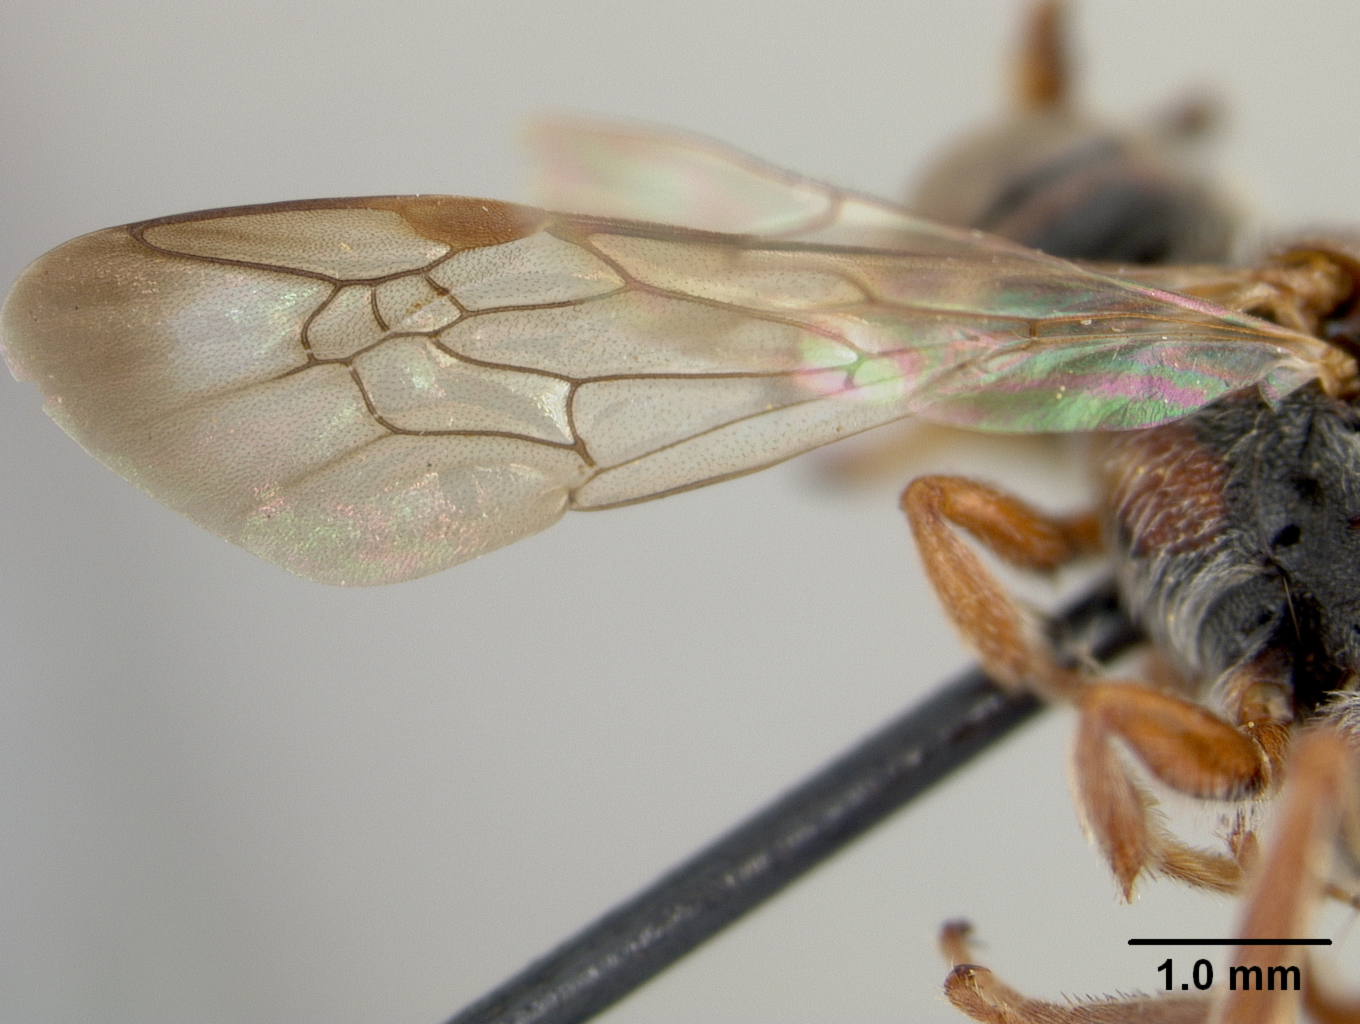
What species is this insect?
Nomada azaleae
